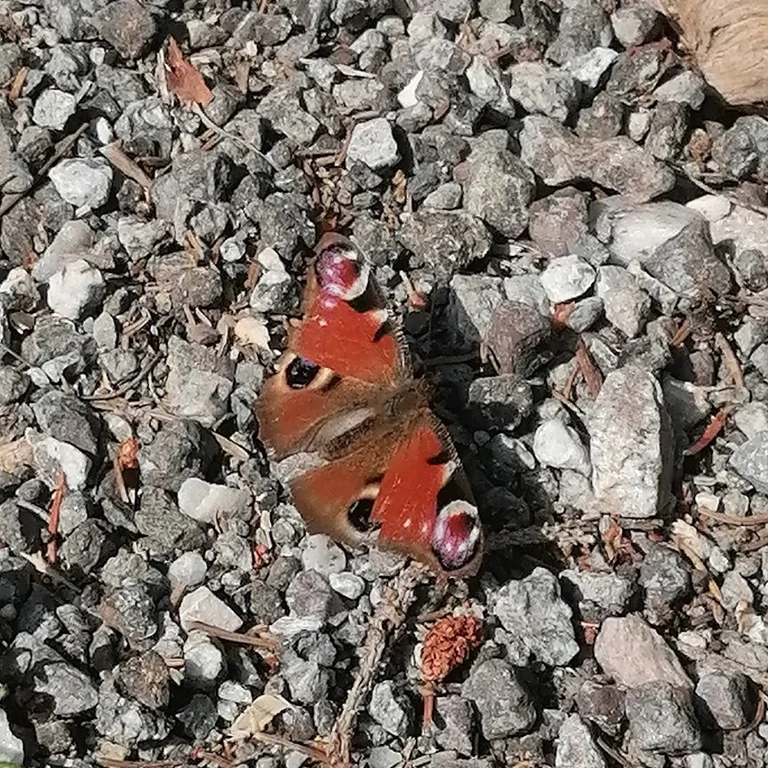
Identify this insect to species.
Aglais io
